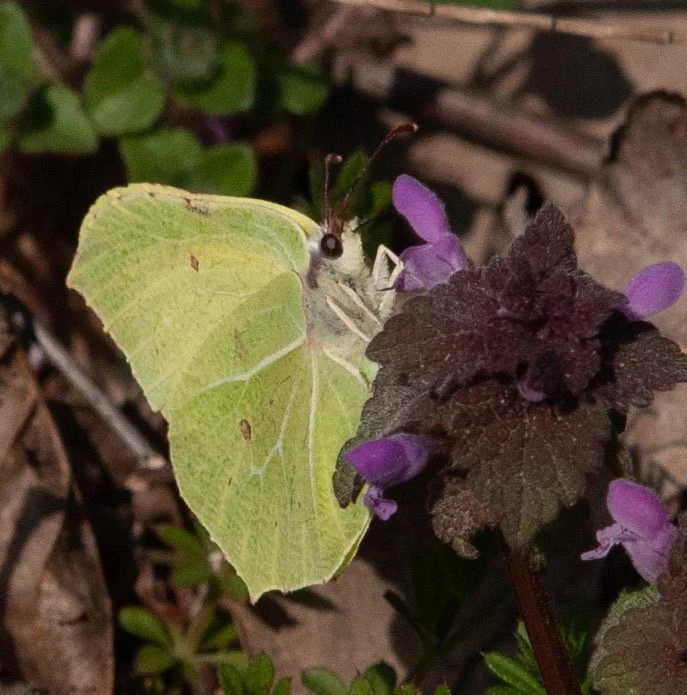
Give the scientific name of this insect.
Gonepteryx rhamni
